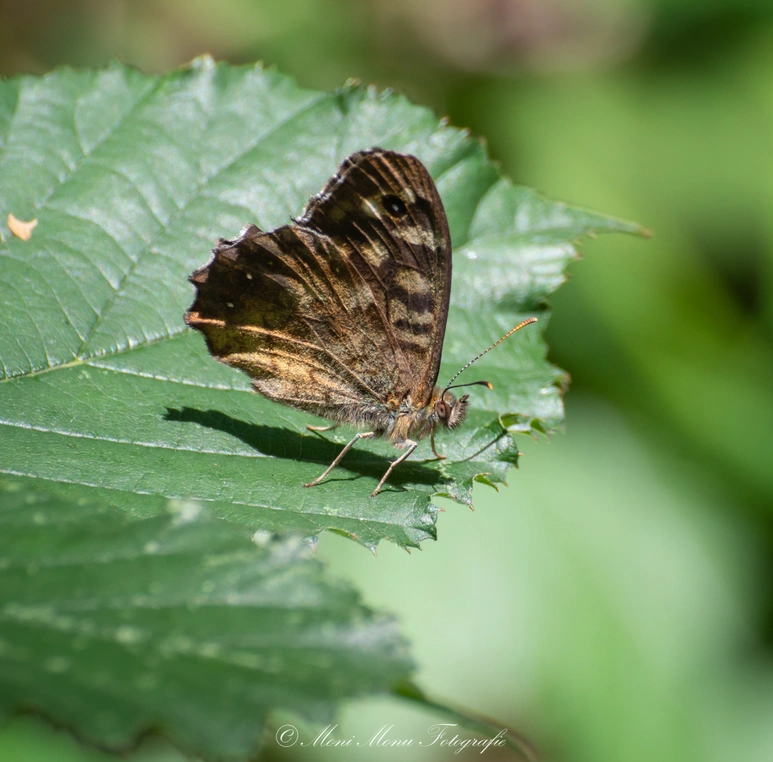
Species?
Pararge aegeria
